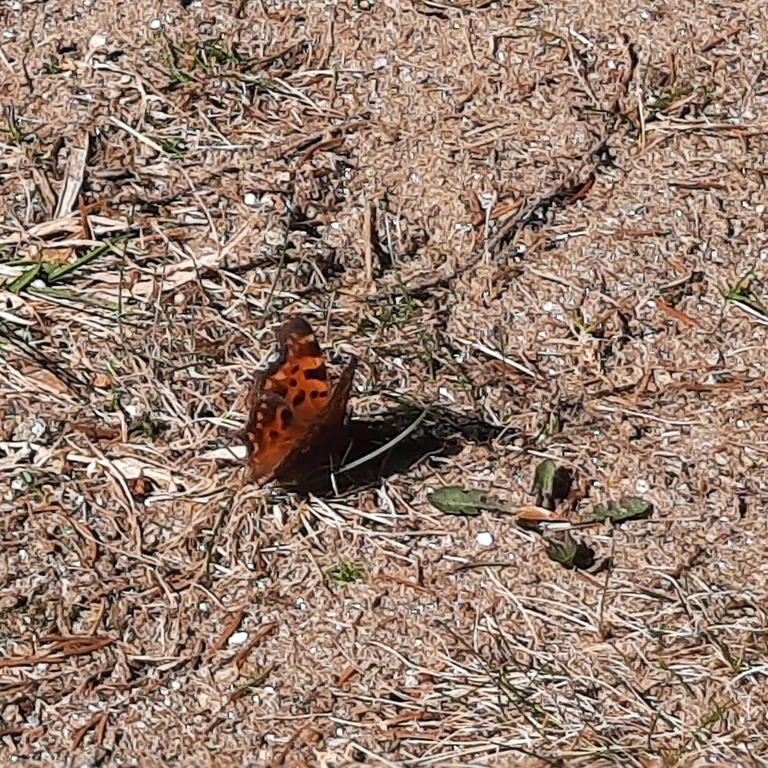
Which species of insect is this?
Polygonia c-album
